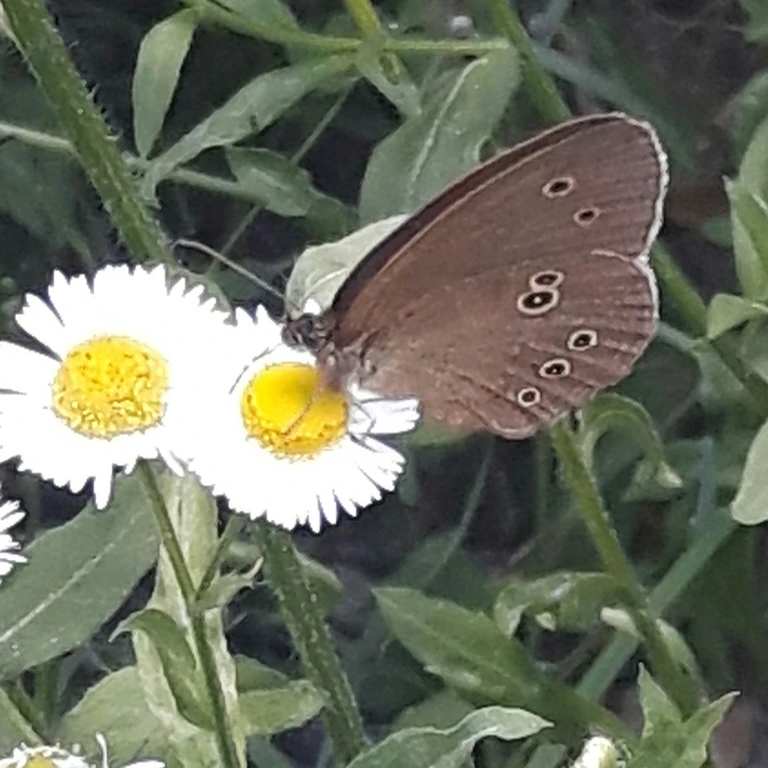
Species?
Aphantopus hyperantus
